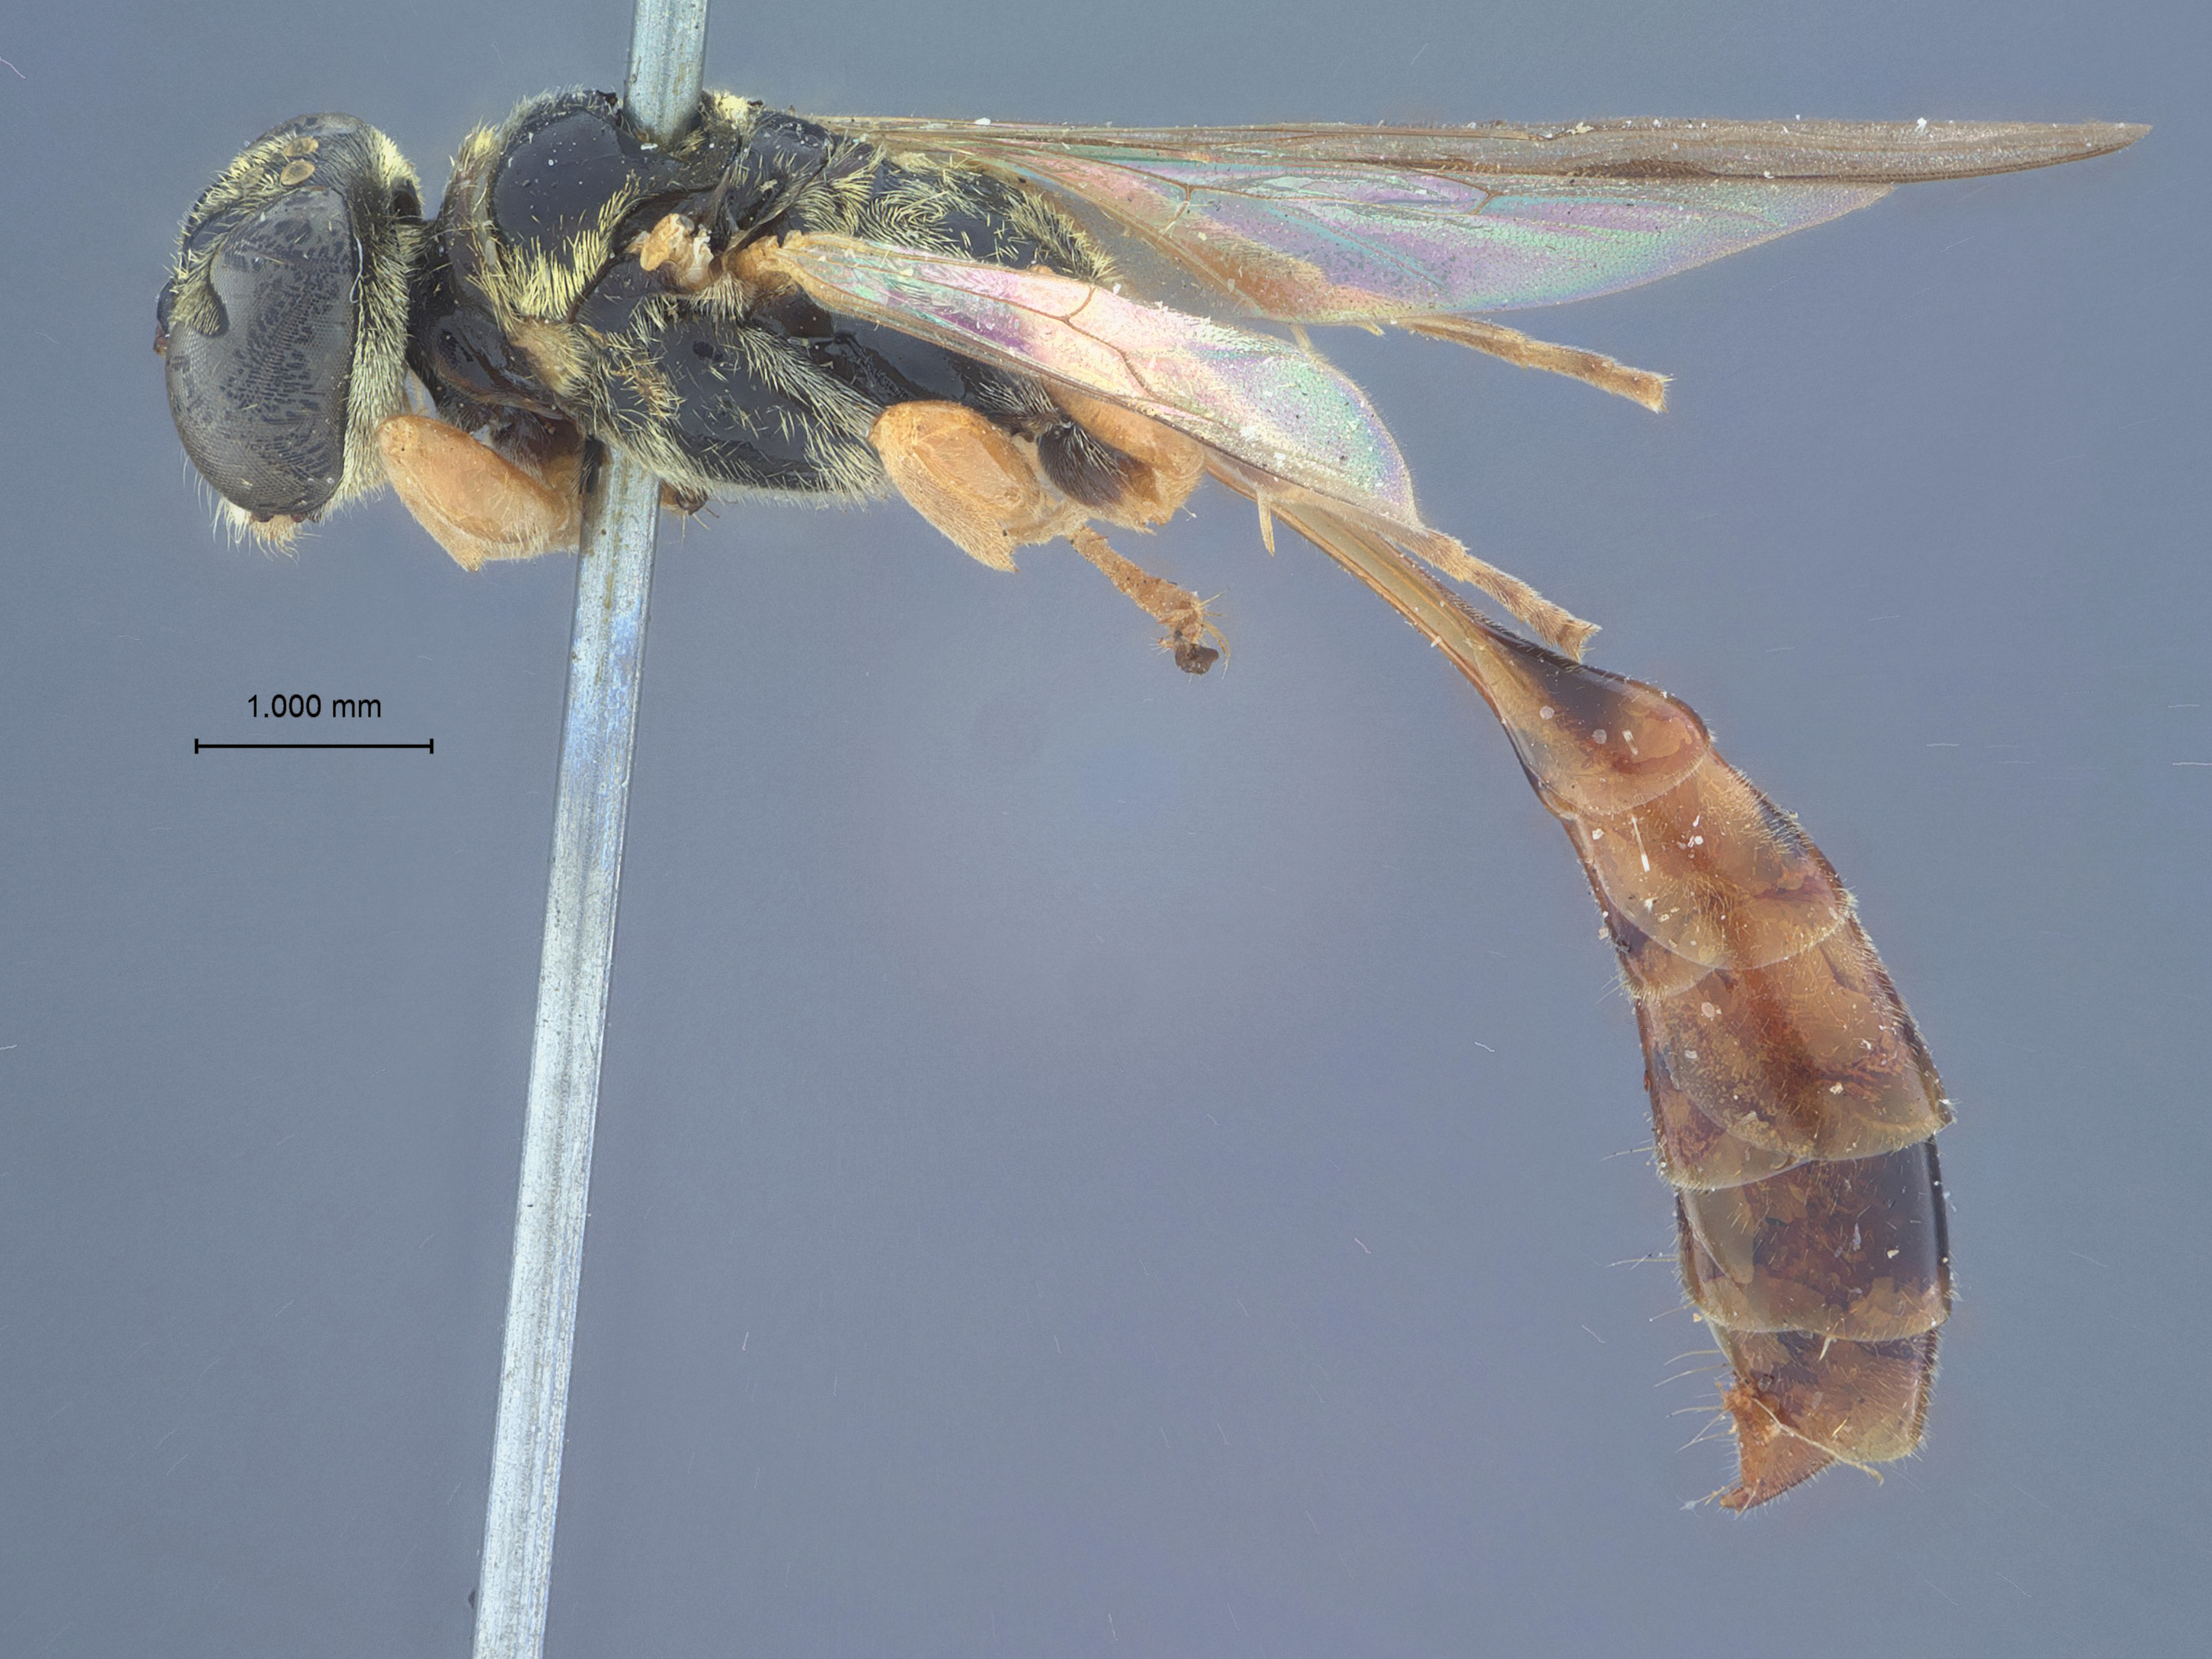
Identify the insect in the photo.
Trypoxylon williamsi
